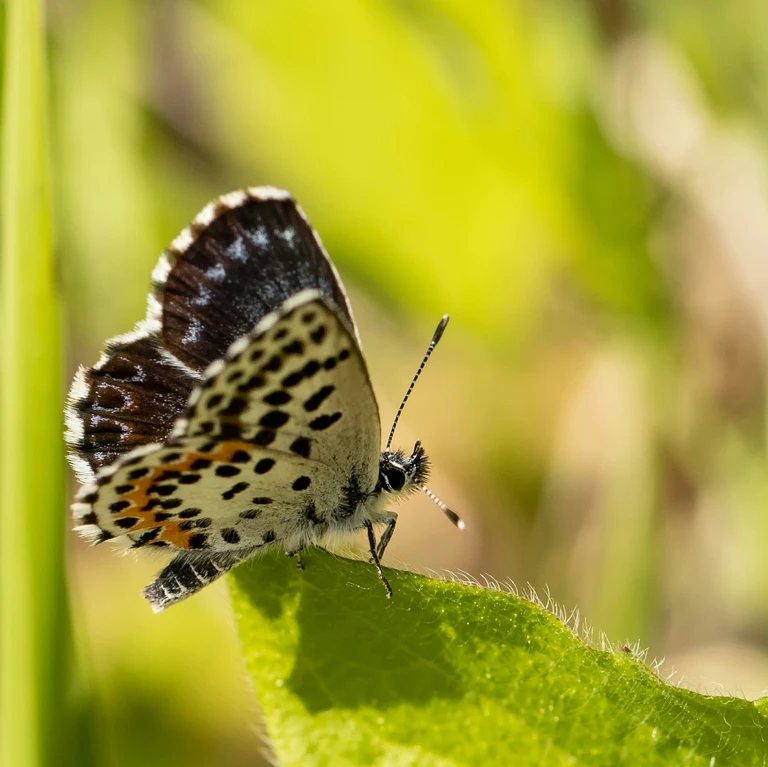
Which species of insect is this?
Scolitantides orion
